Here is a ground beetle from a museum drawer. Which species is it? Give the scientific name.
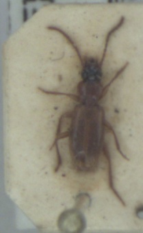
Trechoblemus micros
